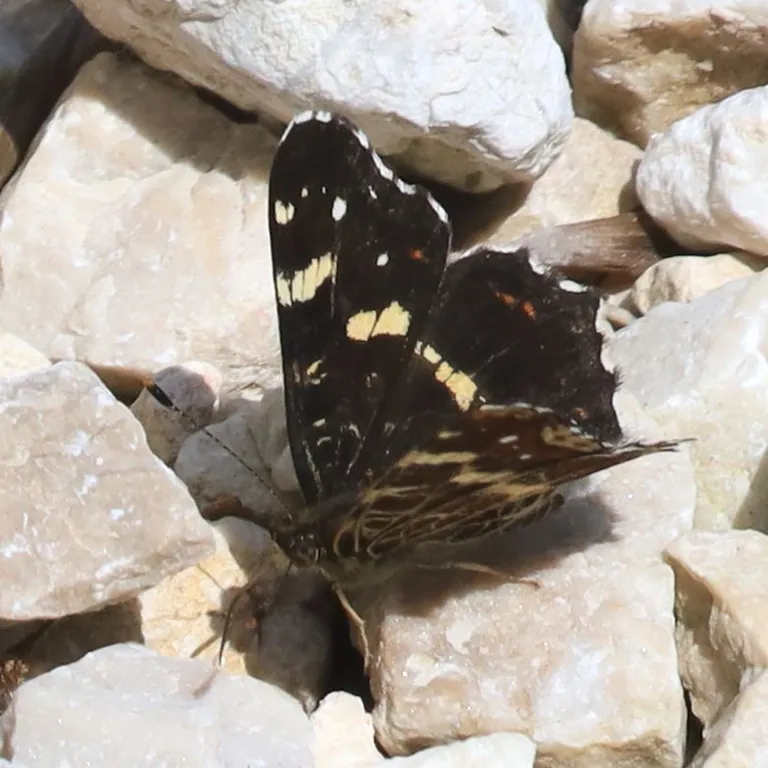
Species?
Araschnia levana
